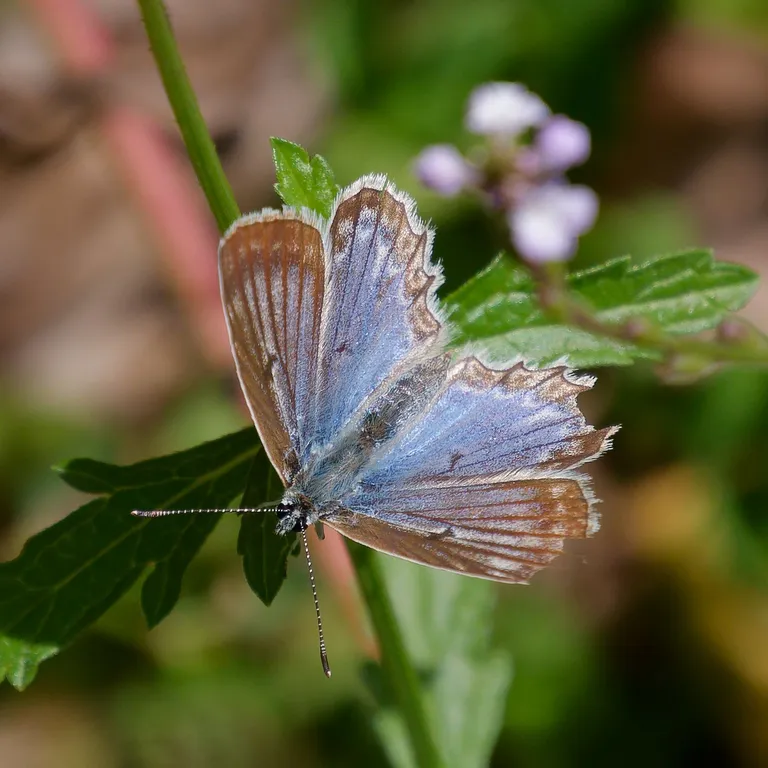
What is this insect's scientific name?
Polyommatus daphnis
